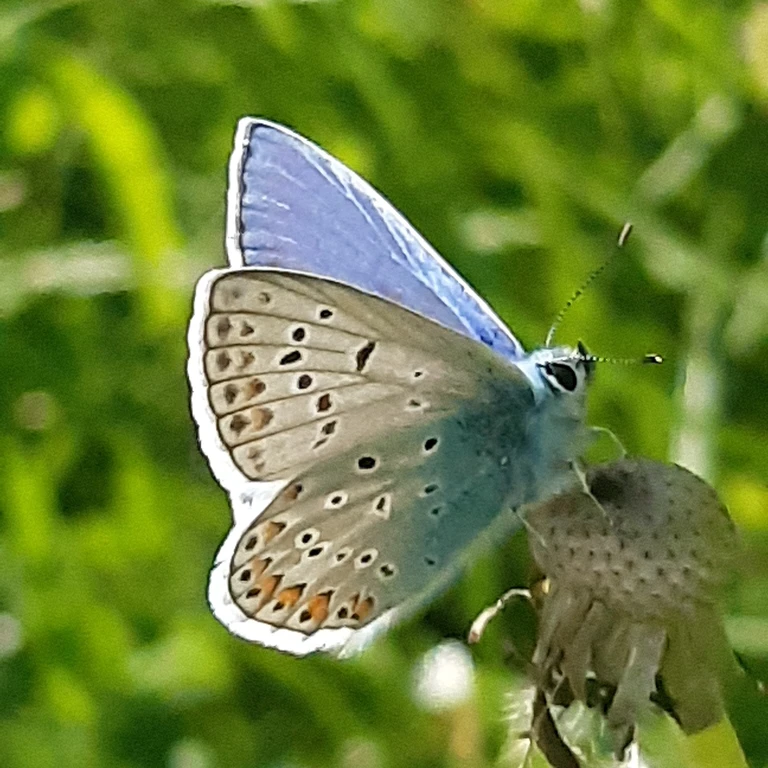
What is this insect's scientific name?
Polyommatus icarus
